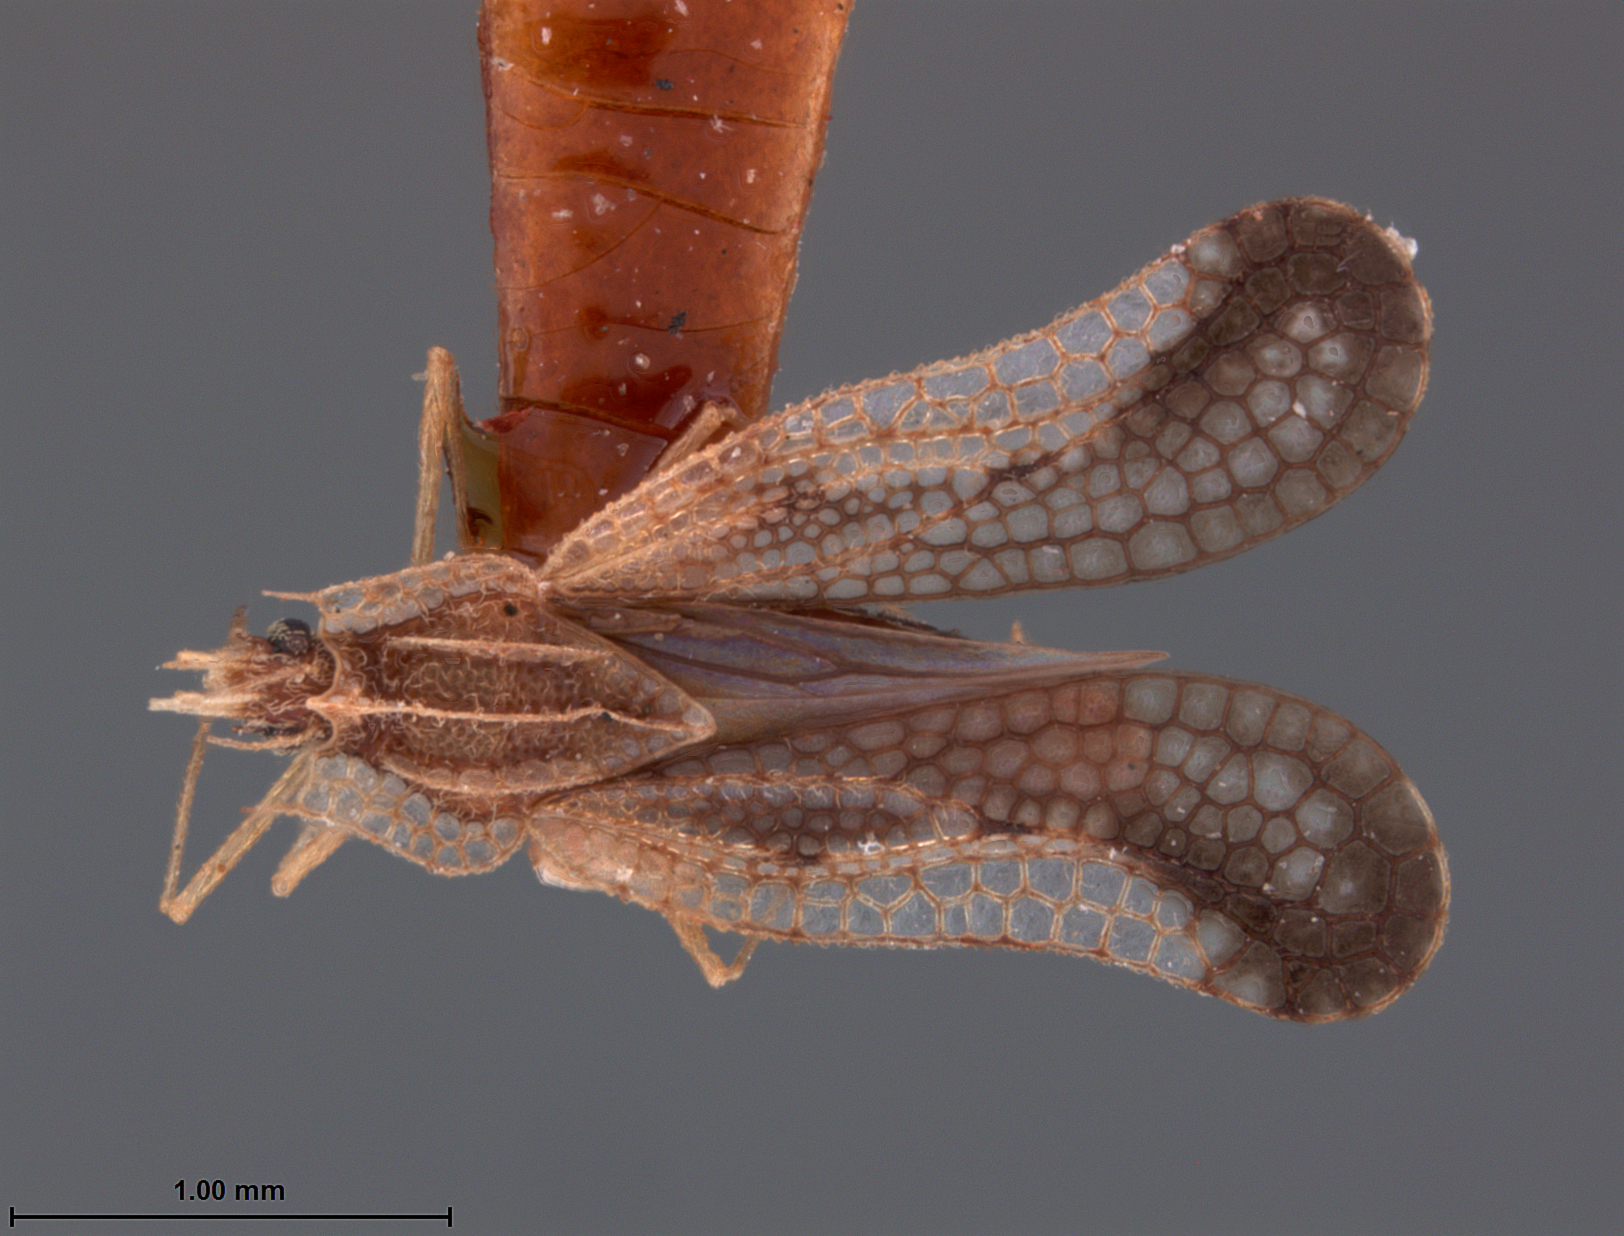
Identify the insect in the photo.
Hormisdas vicarius
